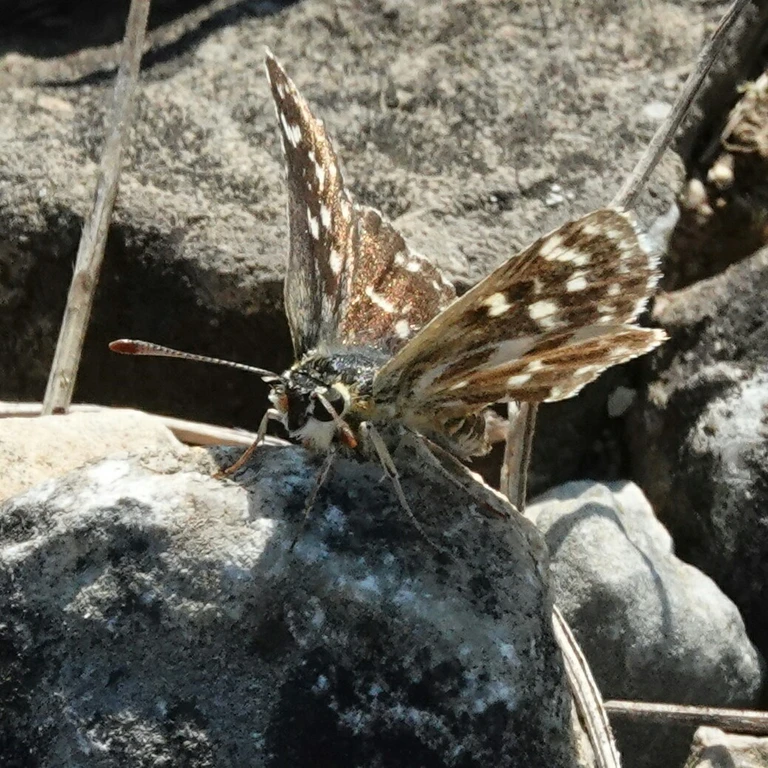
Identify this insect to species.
Spialia sertorius
